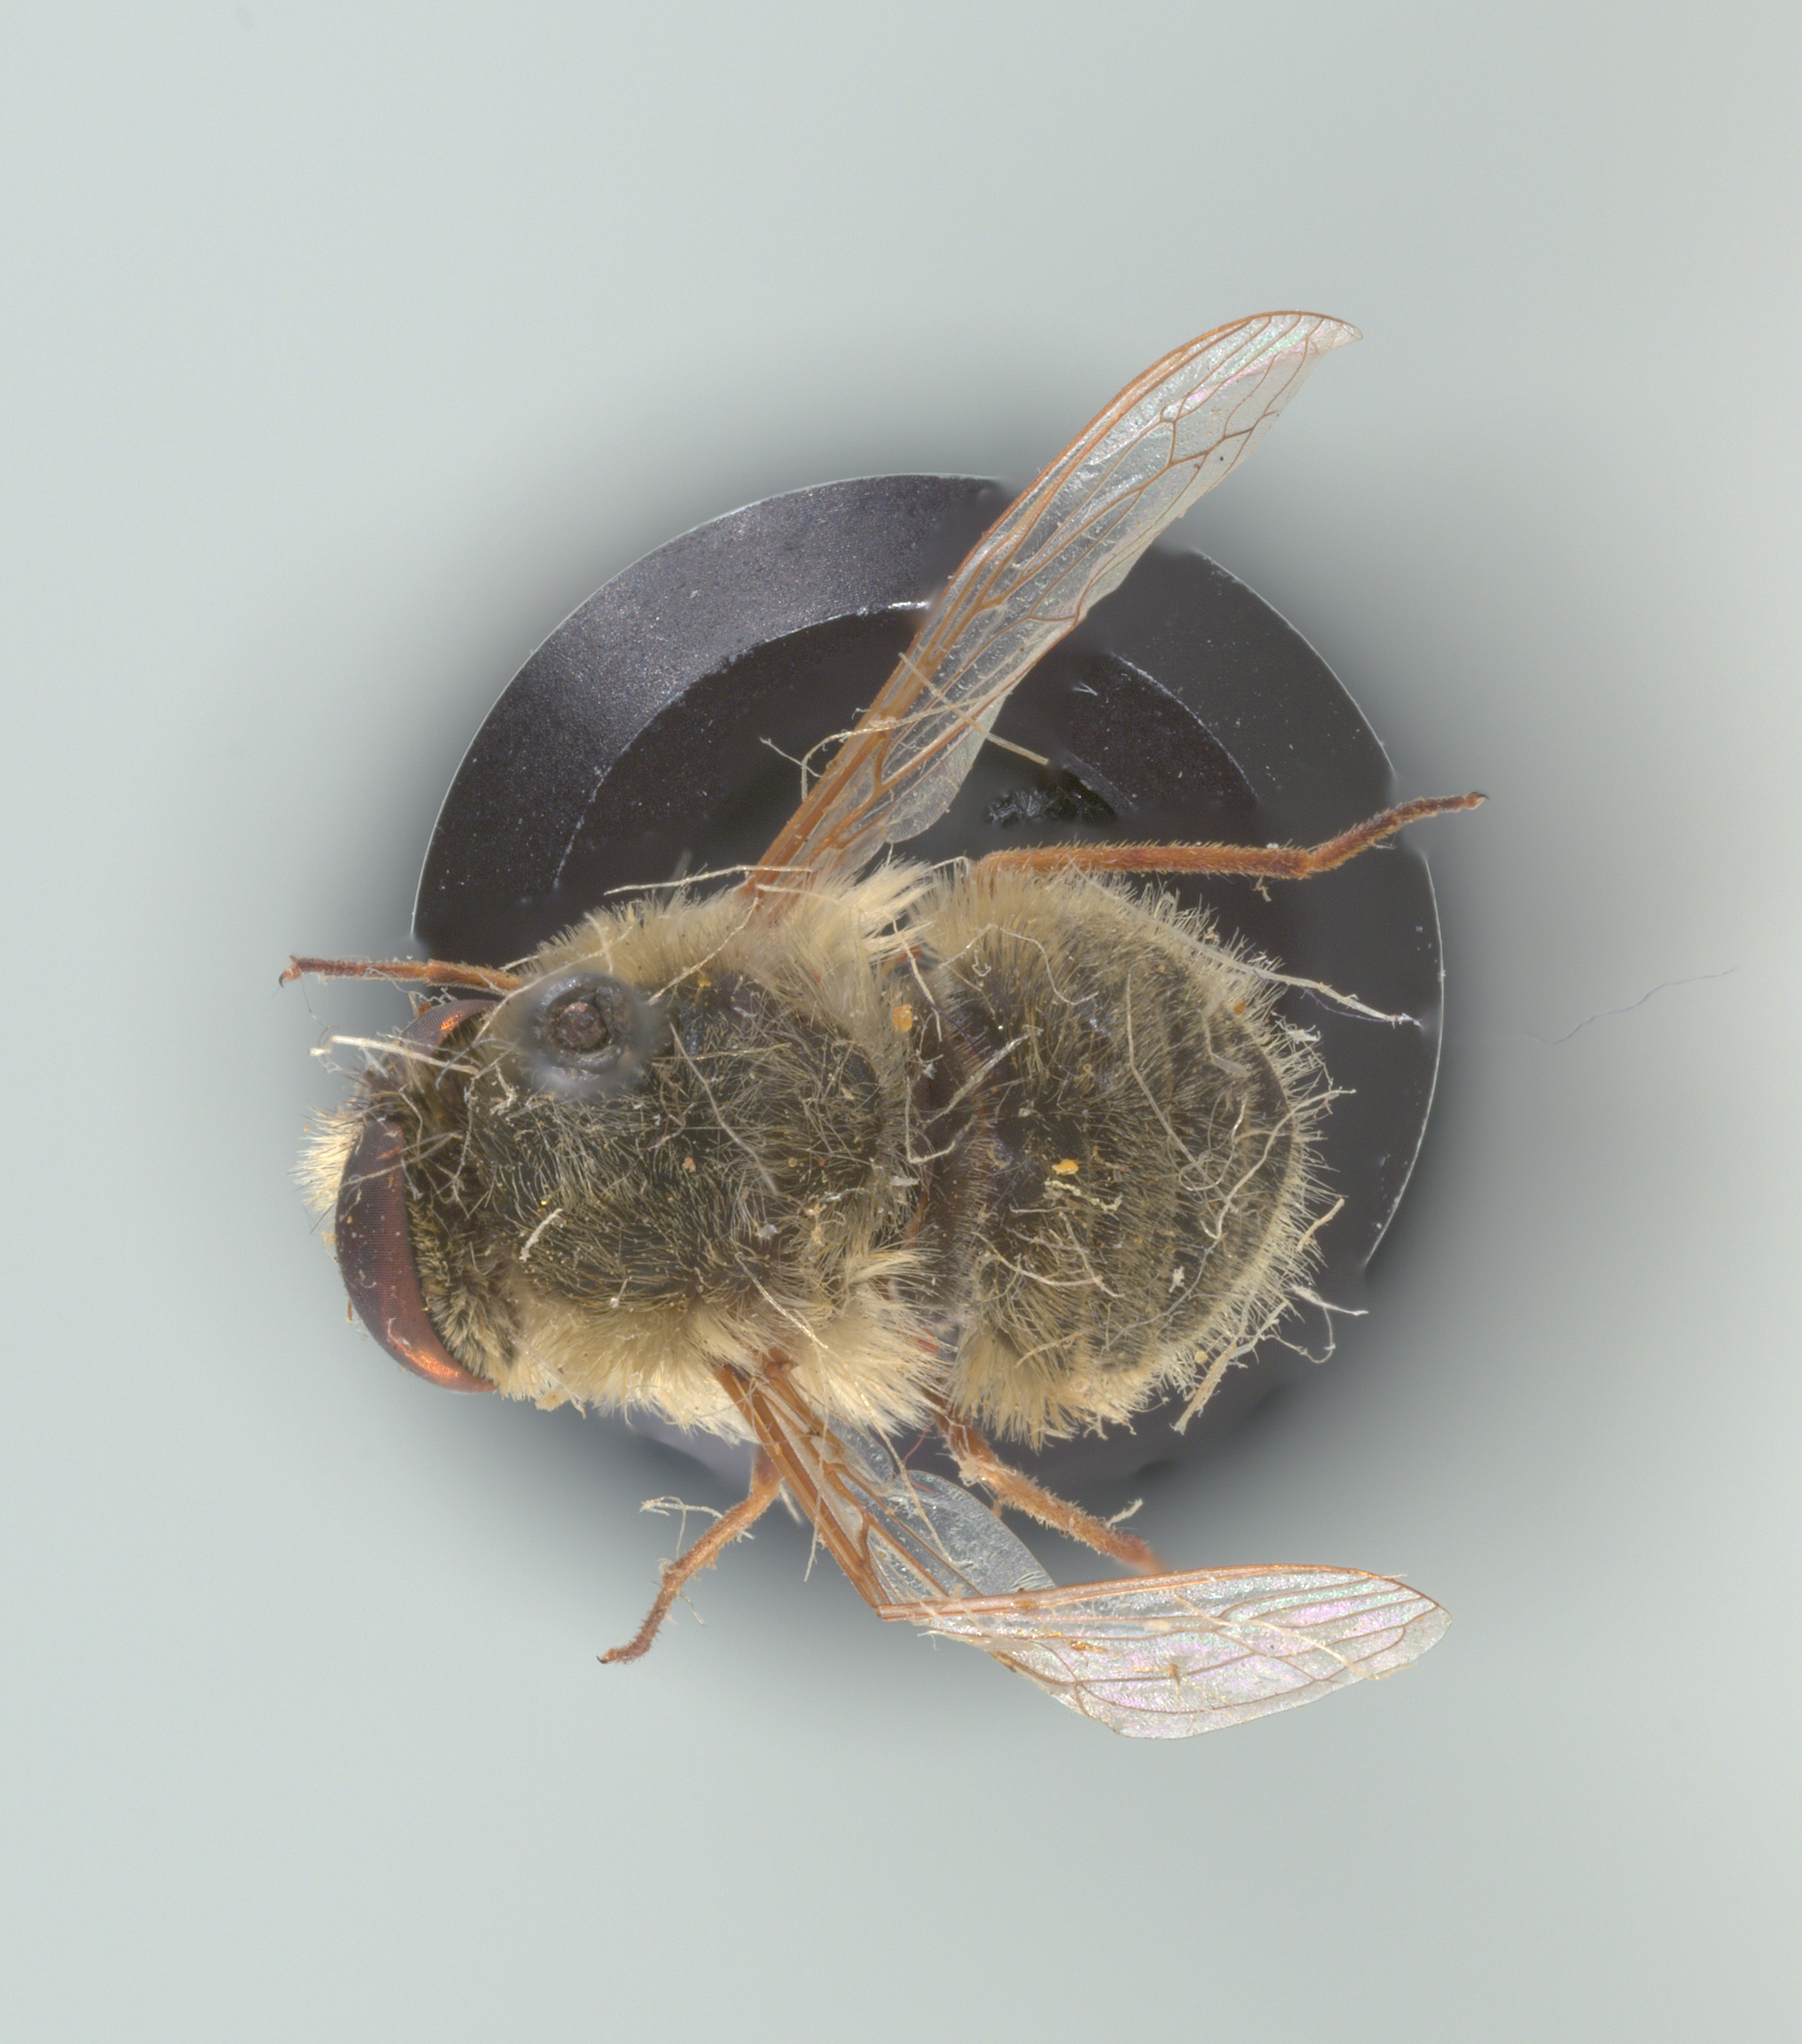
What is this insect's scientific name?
Neorhynchocephalus sackenii
